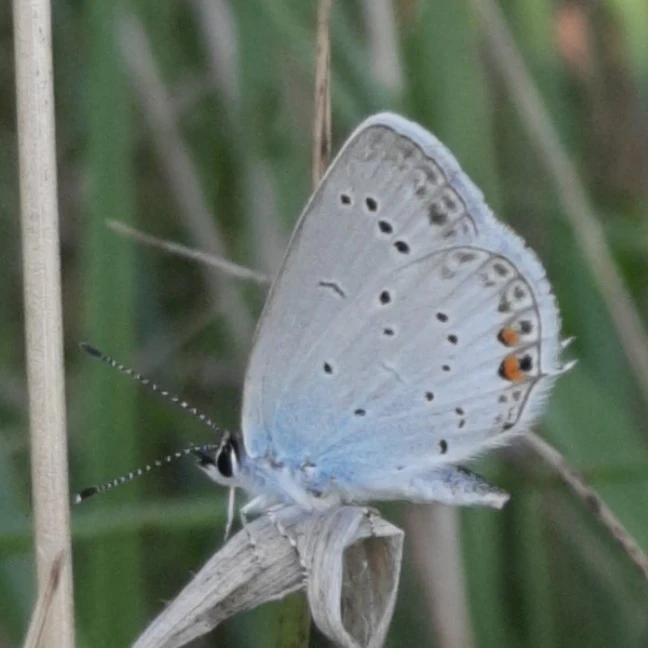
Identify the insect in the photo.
Cupido argiades (also Elkalyce argiades)
